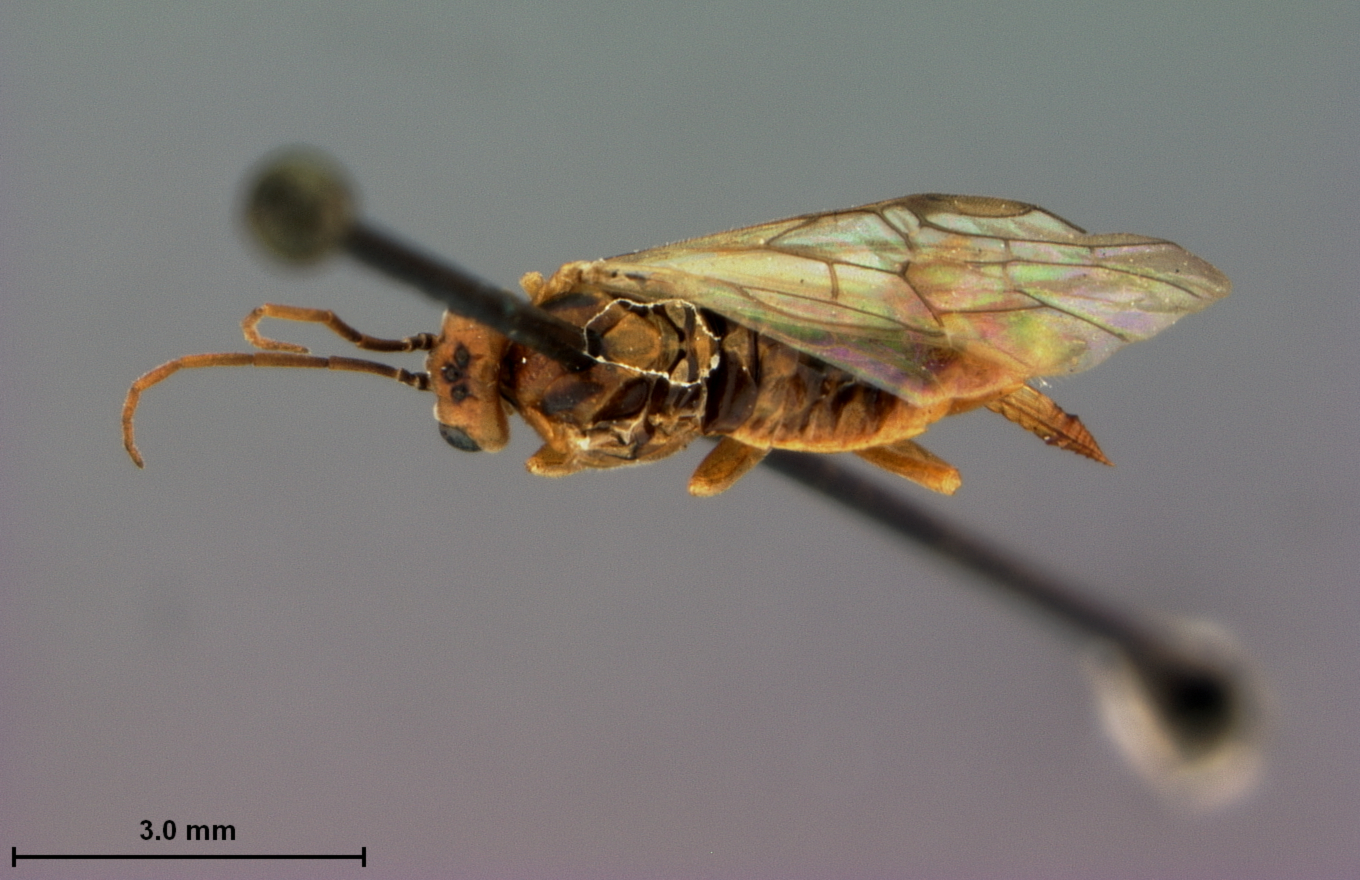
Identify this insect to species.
Pteronus ochreatus
